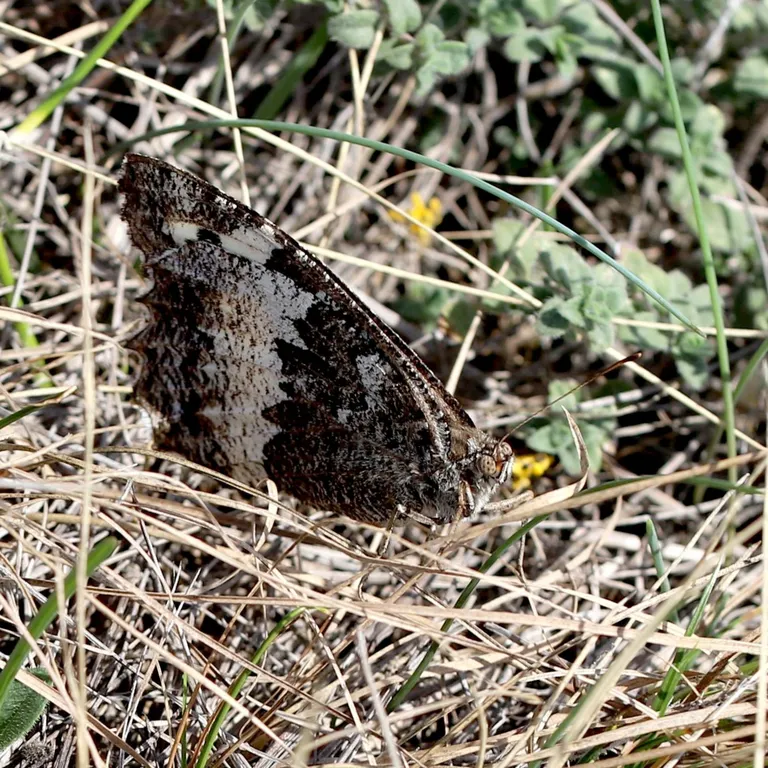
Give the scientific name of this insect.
Brintesia circe
